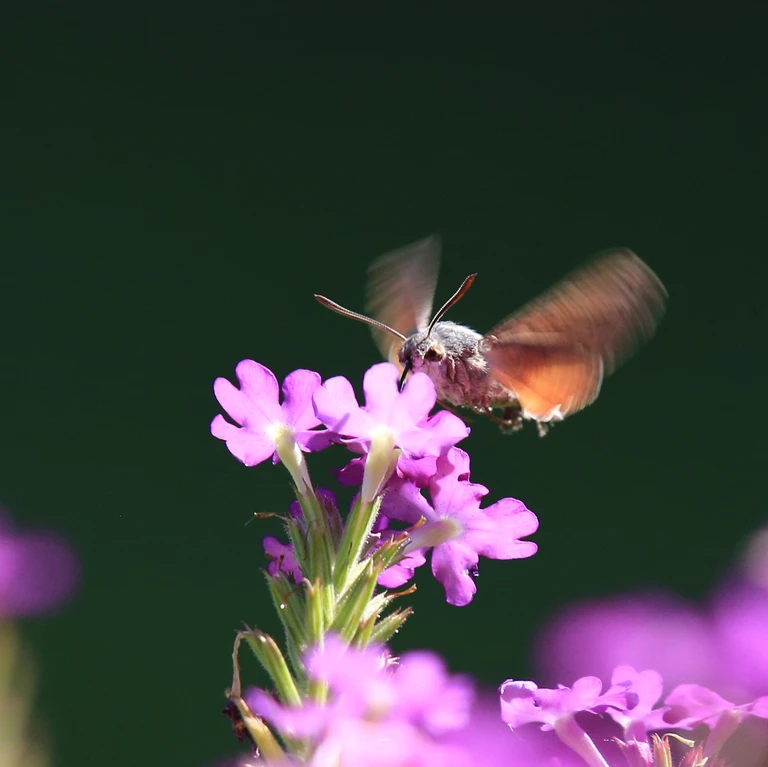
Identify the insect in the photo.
Macroglossum stellatarum
